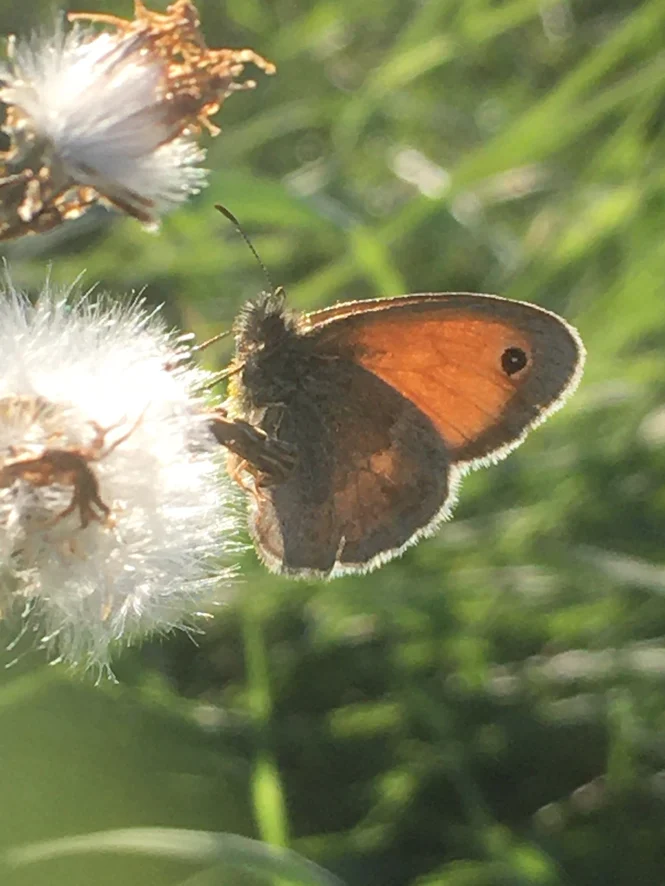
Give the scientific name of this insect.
Coenonympha pamphilus
